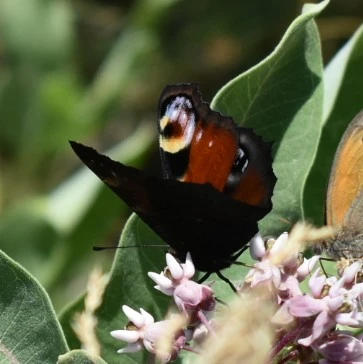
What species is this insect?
Aglais io
